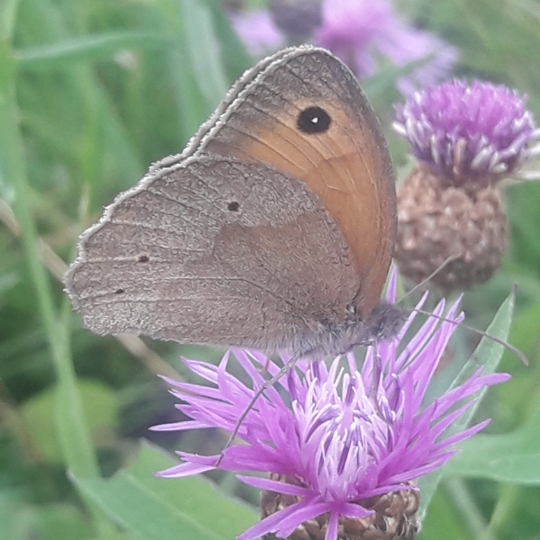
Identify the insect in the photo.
Maniola jurtina
